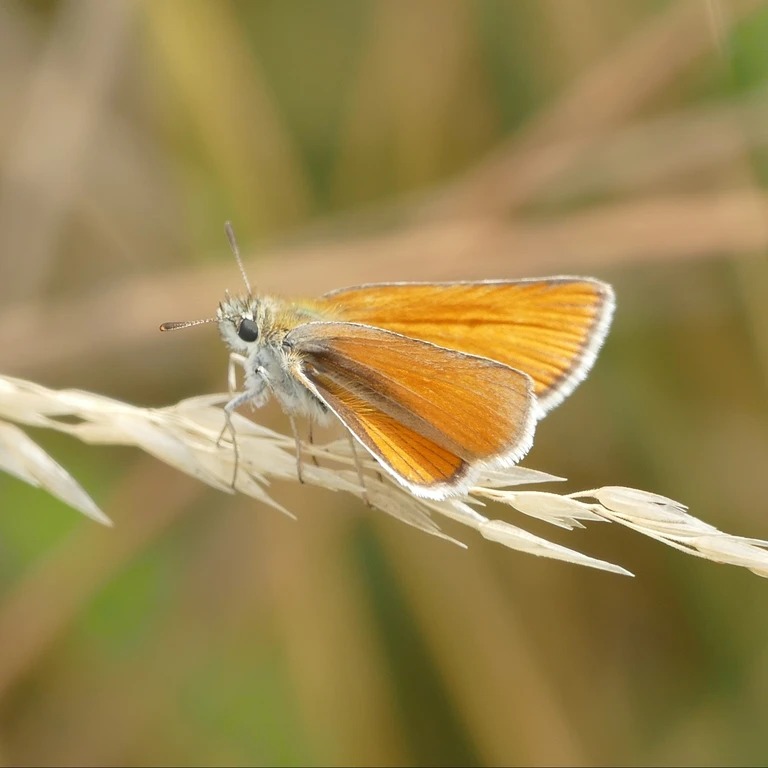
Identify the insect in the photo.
Thymelicus sylvestris
